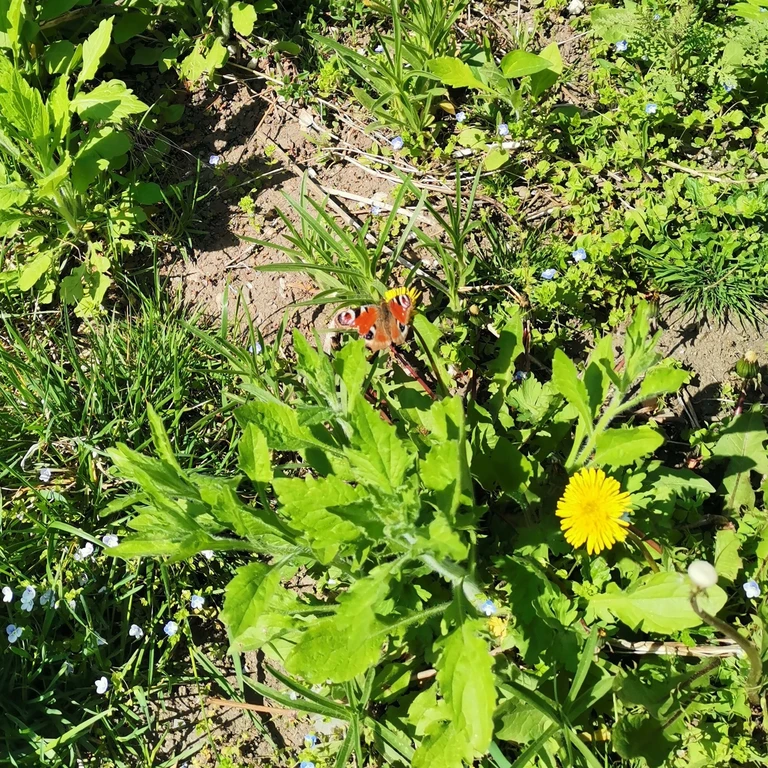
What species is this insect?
Aglais io
